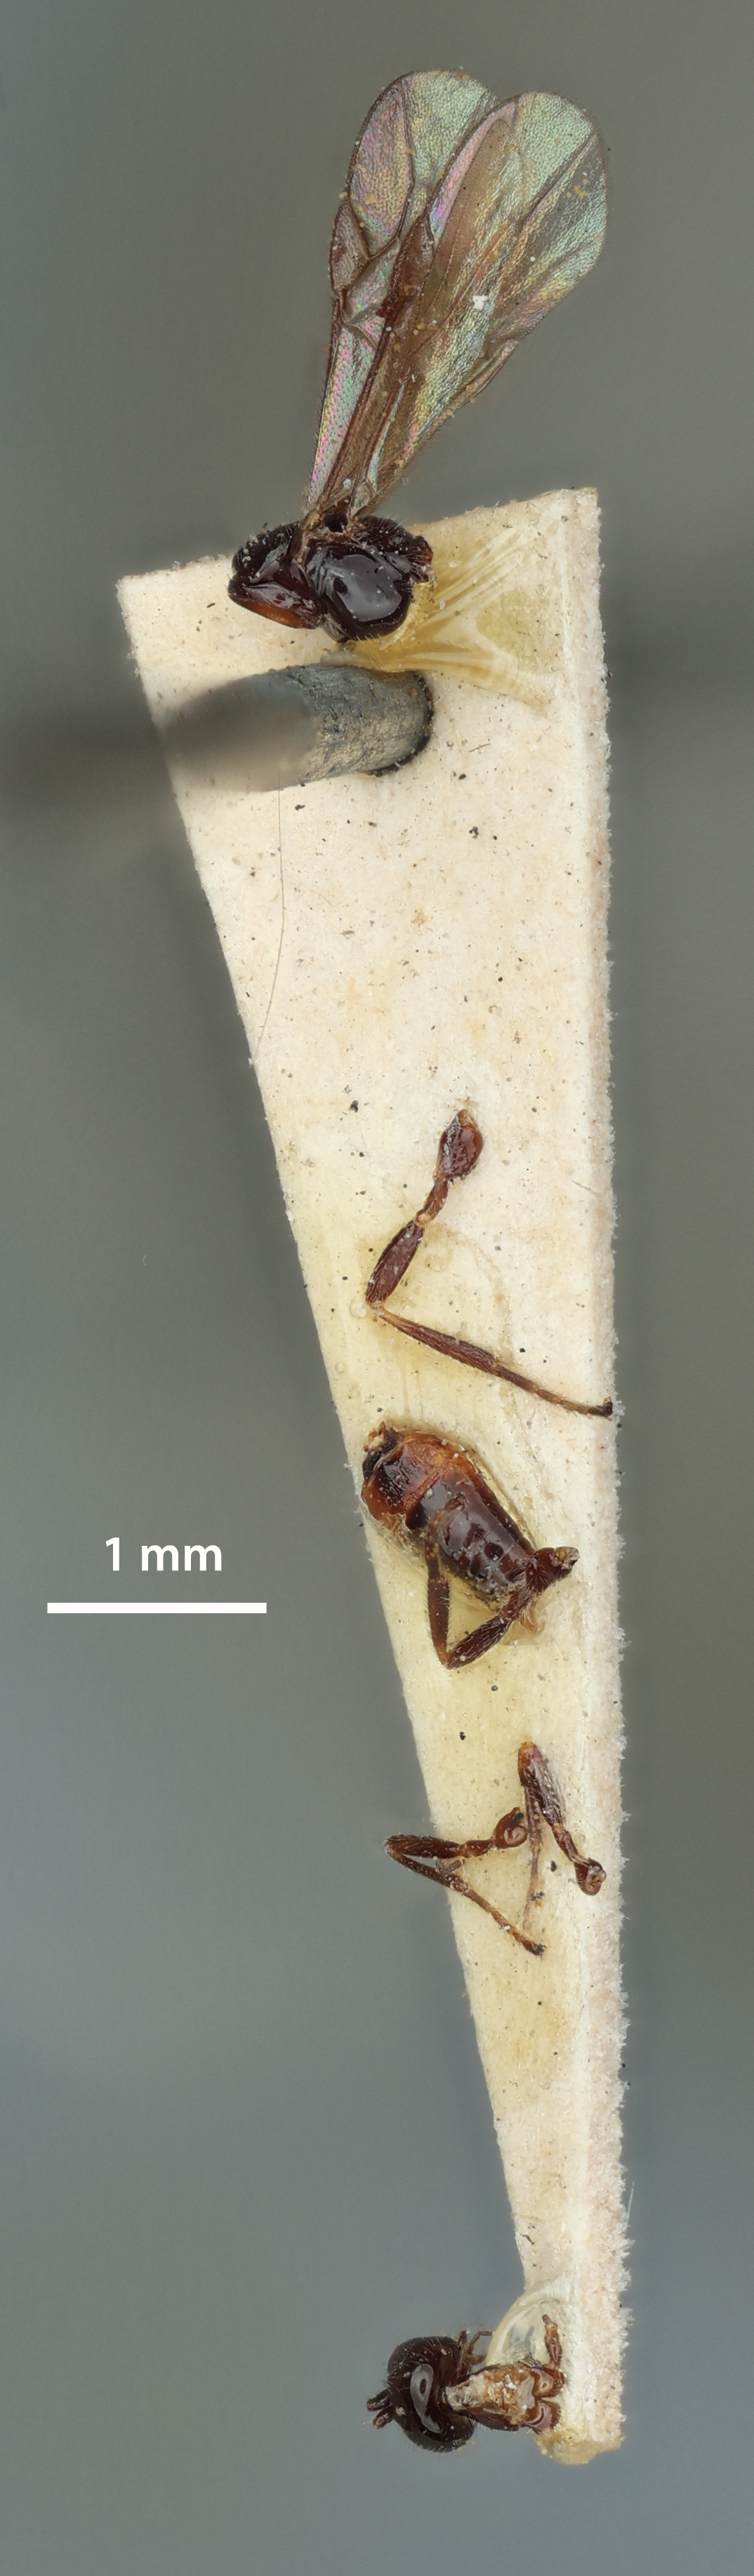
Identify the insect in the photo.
Bracon politus
